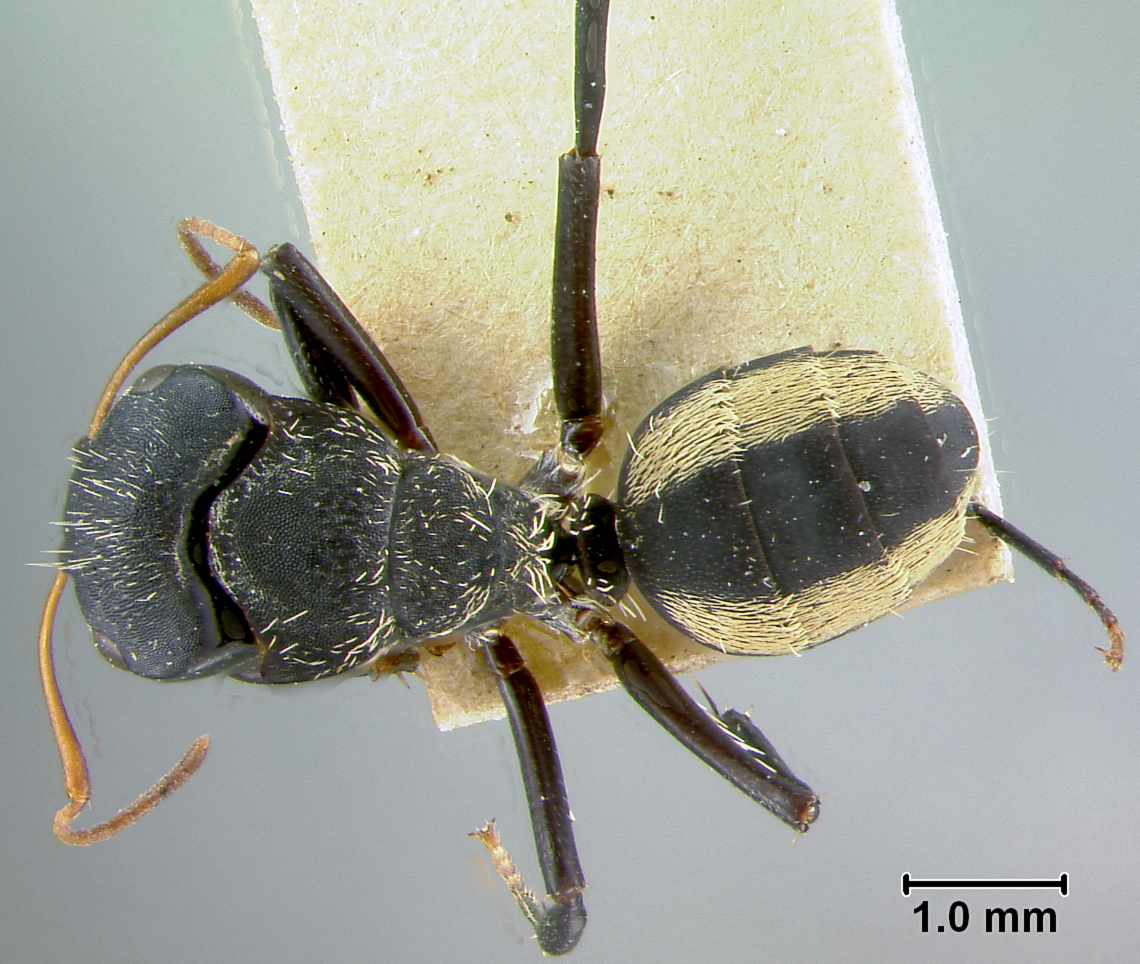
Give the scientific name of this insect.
Camponotus christophei
